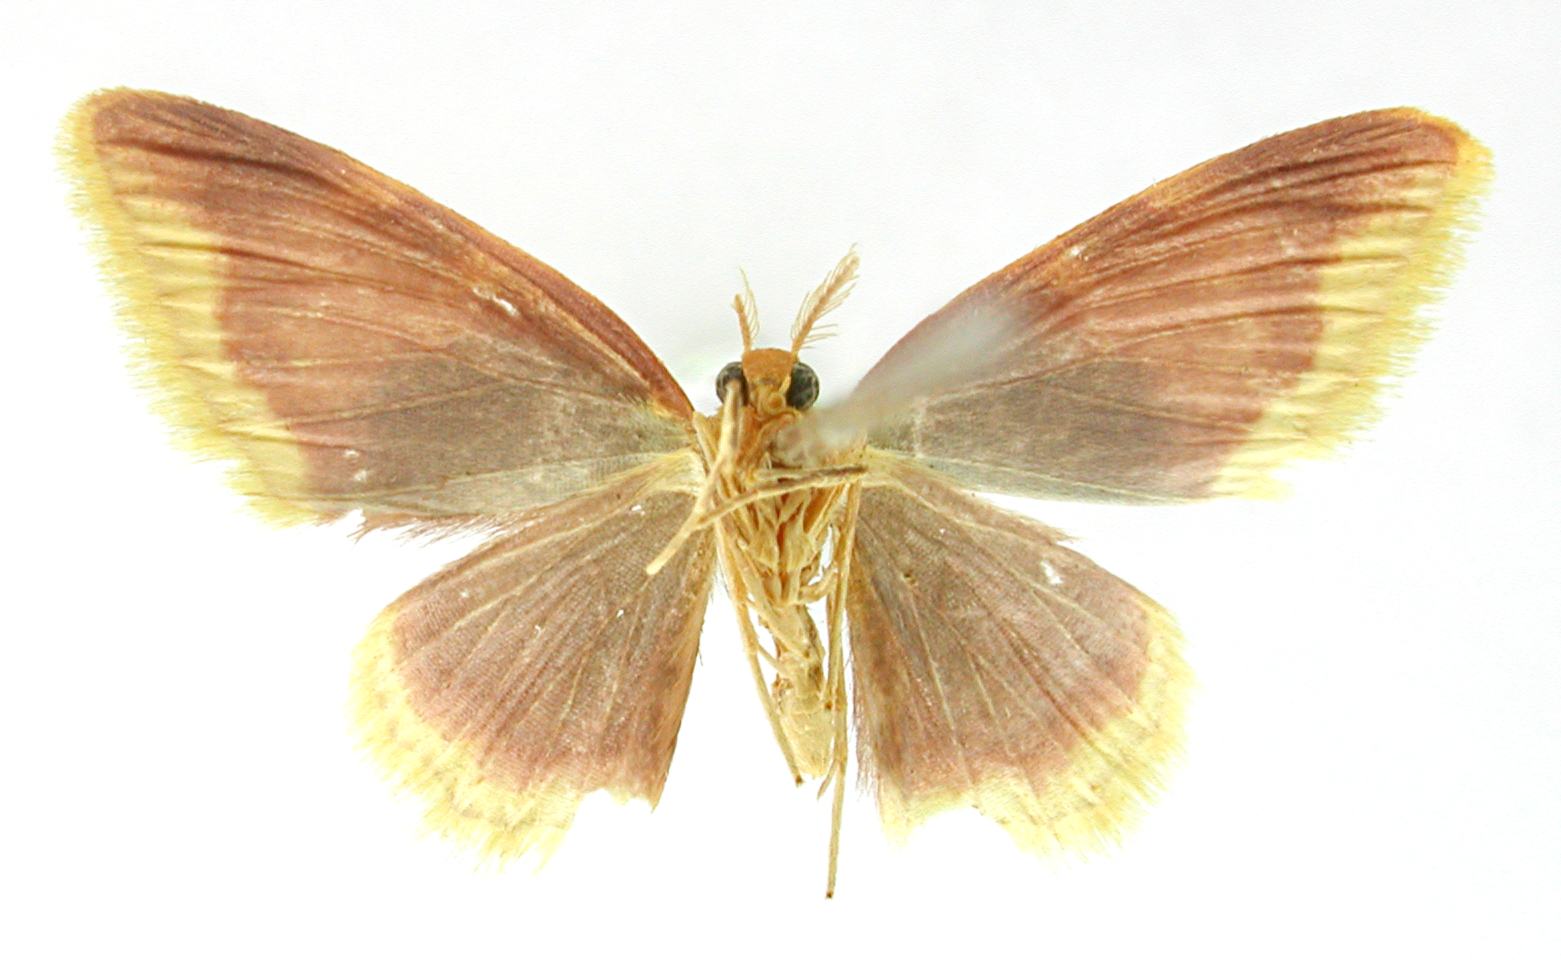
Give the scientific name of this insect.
Cambogia bermellada
